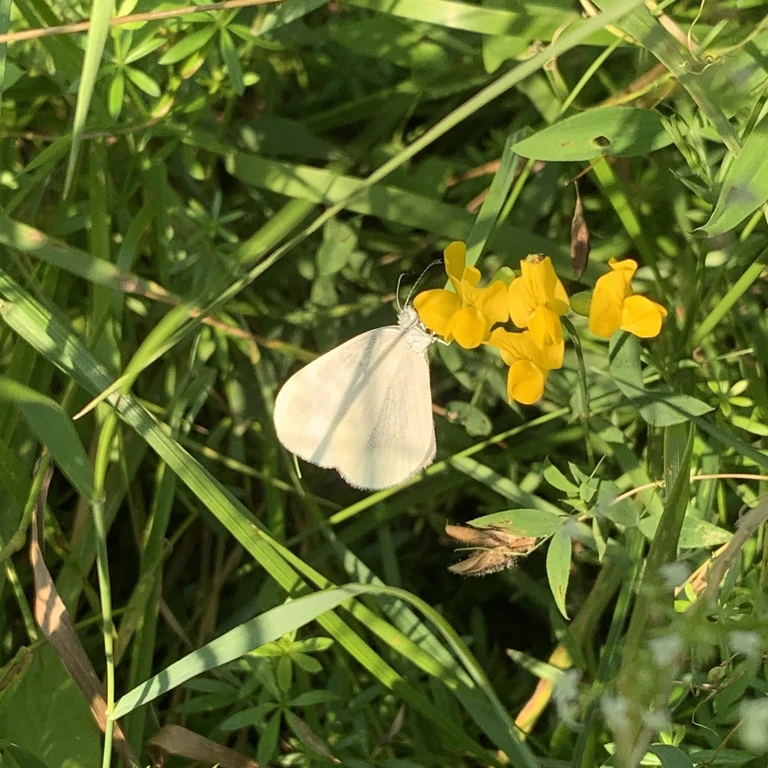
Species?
Leptidea sinapis/juvernica
